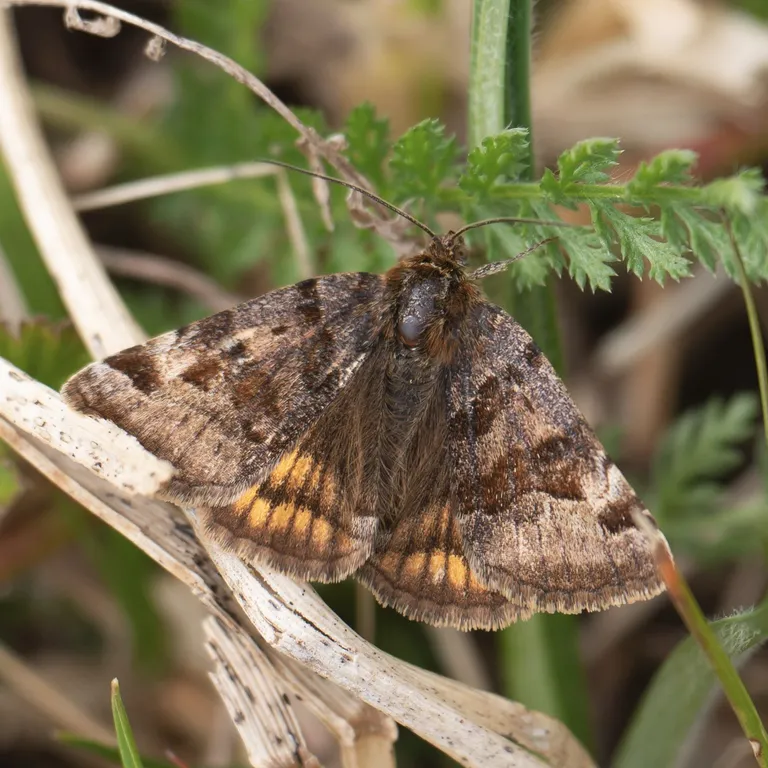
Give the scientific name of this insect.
Euclidia glyphica
